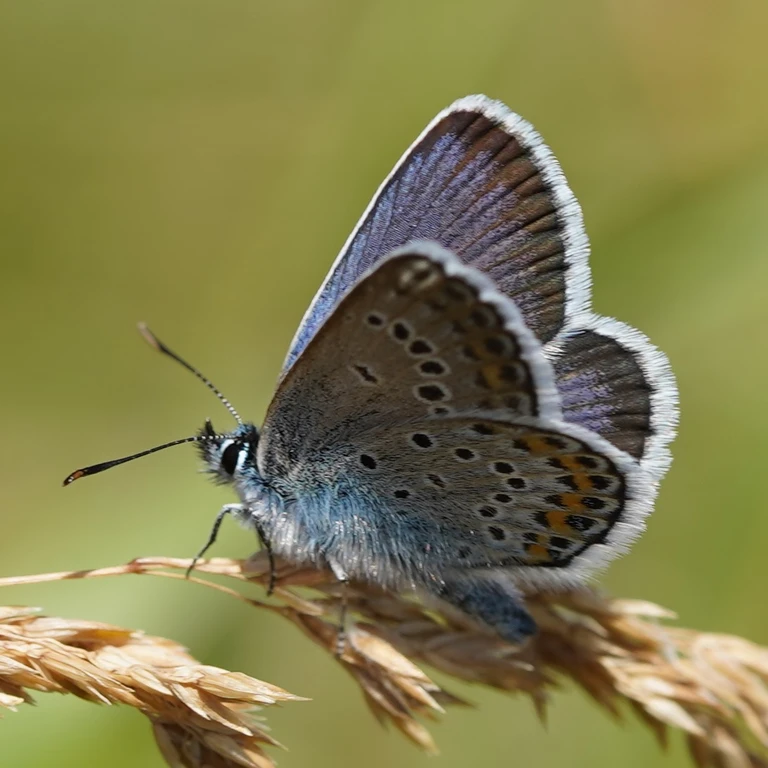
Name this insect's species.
Plebejus argus
